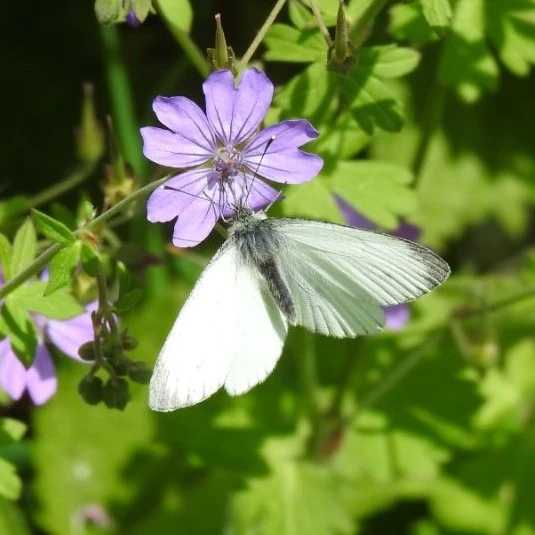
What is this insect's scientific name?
Pieris napi
